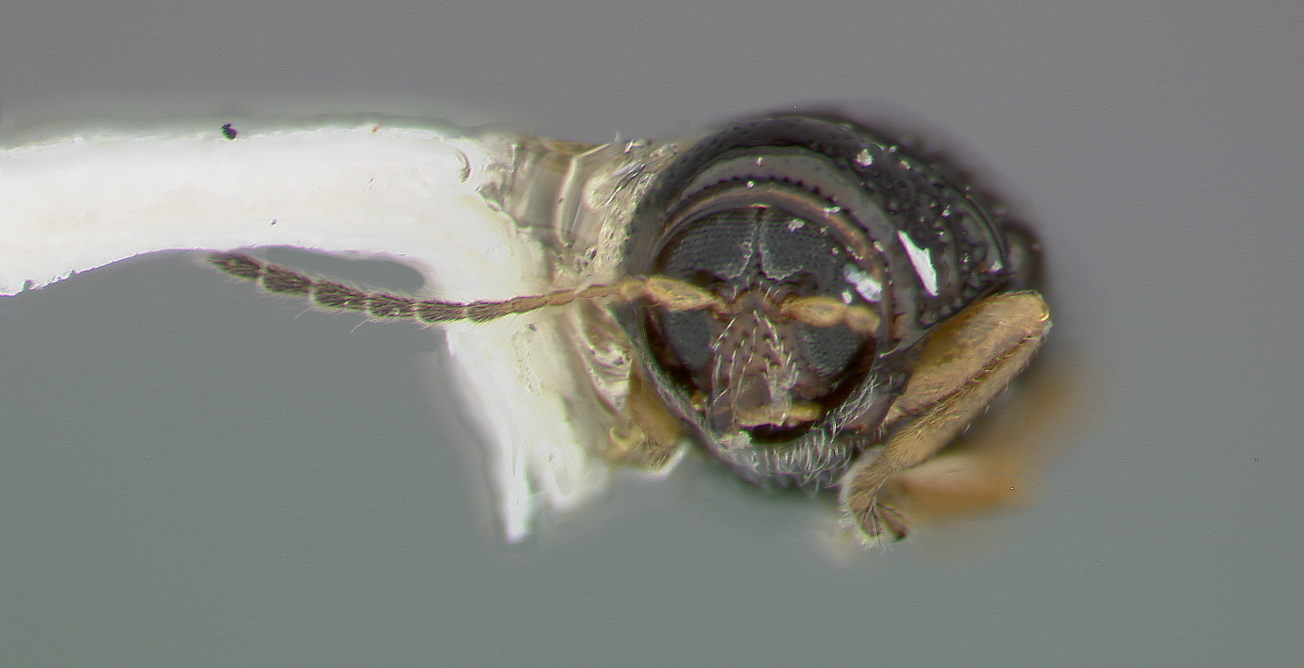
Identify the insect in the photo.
Coenobius subaenius
